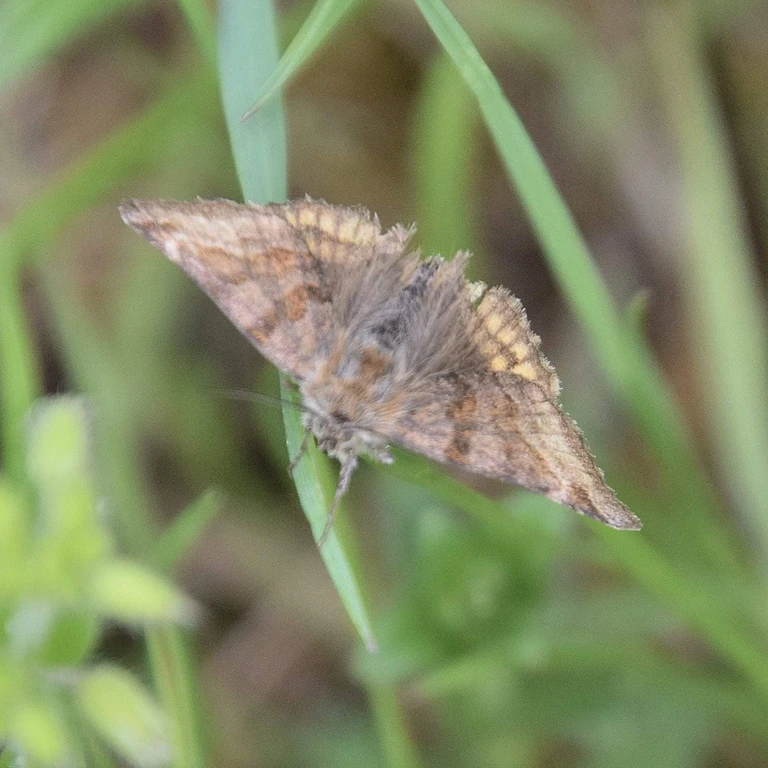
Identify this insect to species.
Euclidia glyphica
